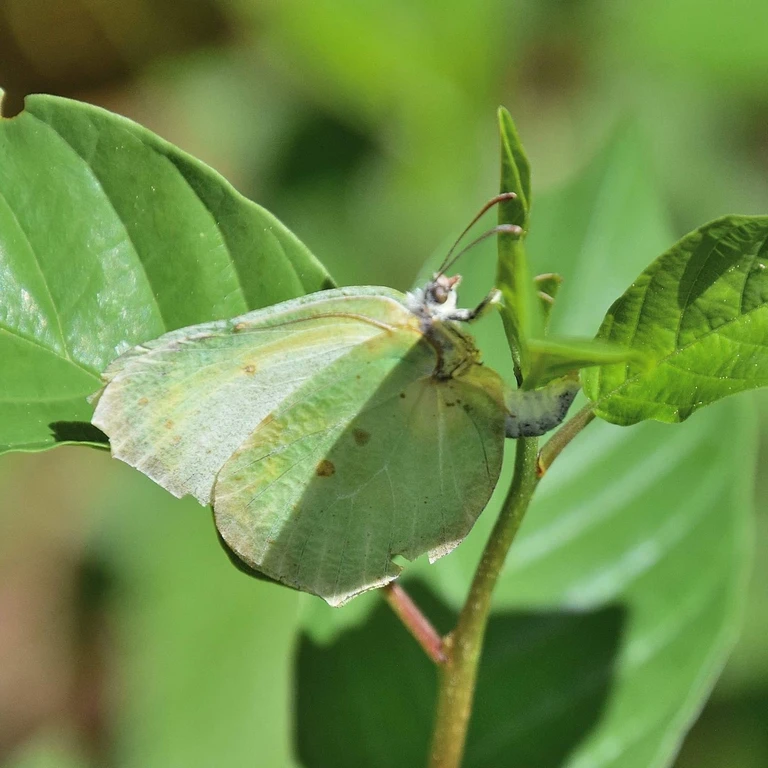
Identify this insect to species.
Gonepteryx rhamni
